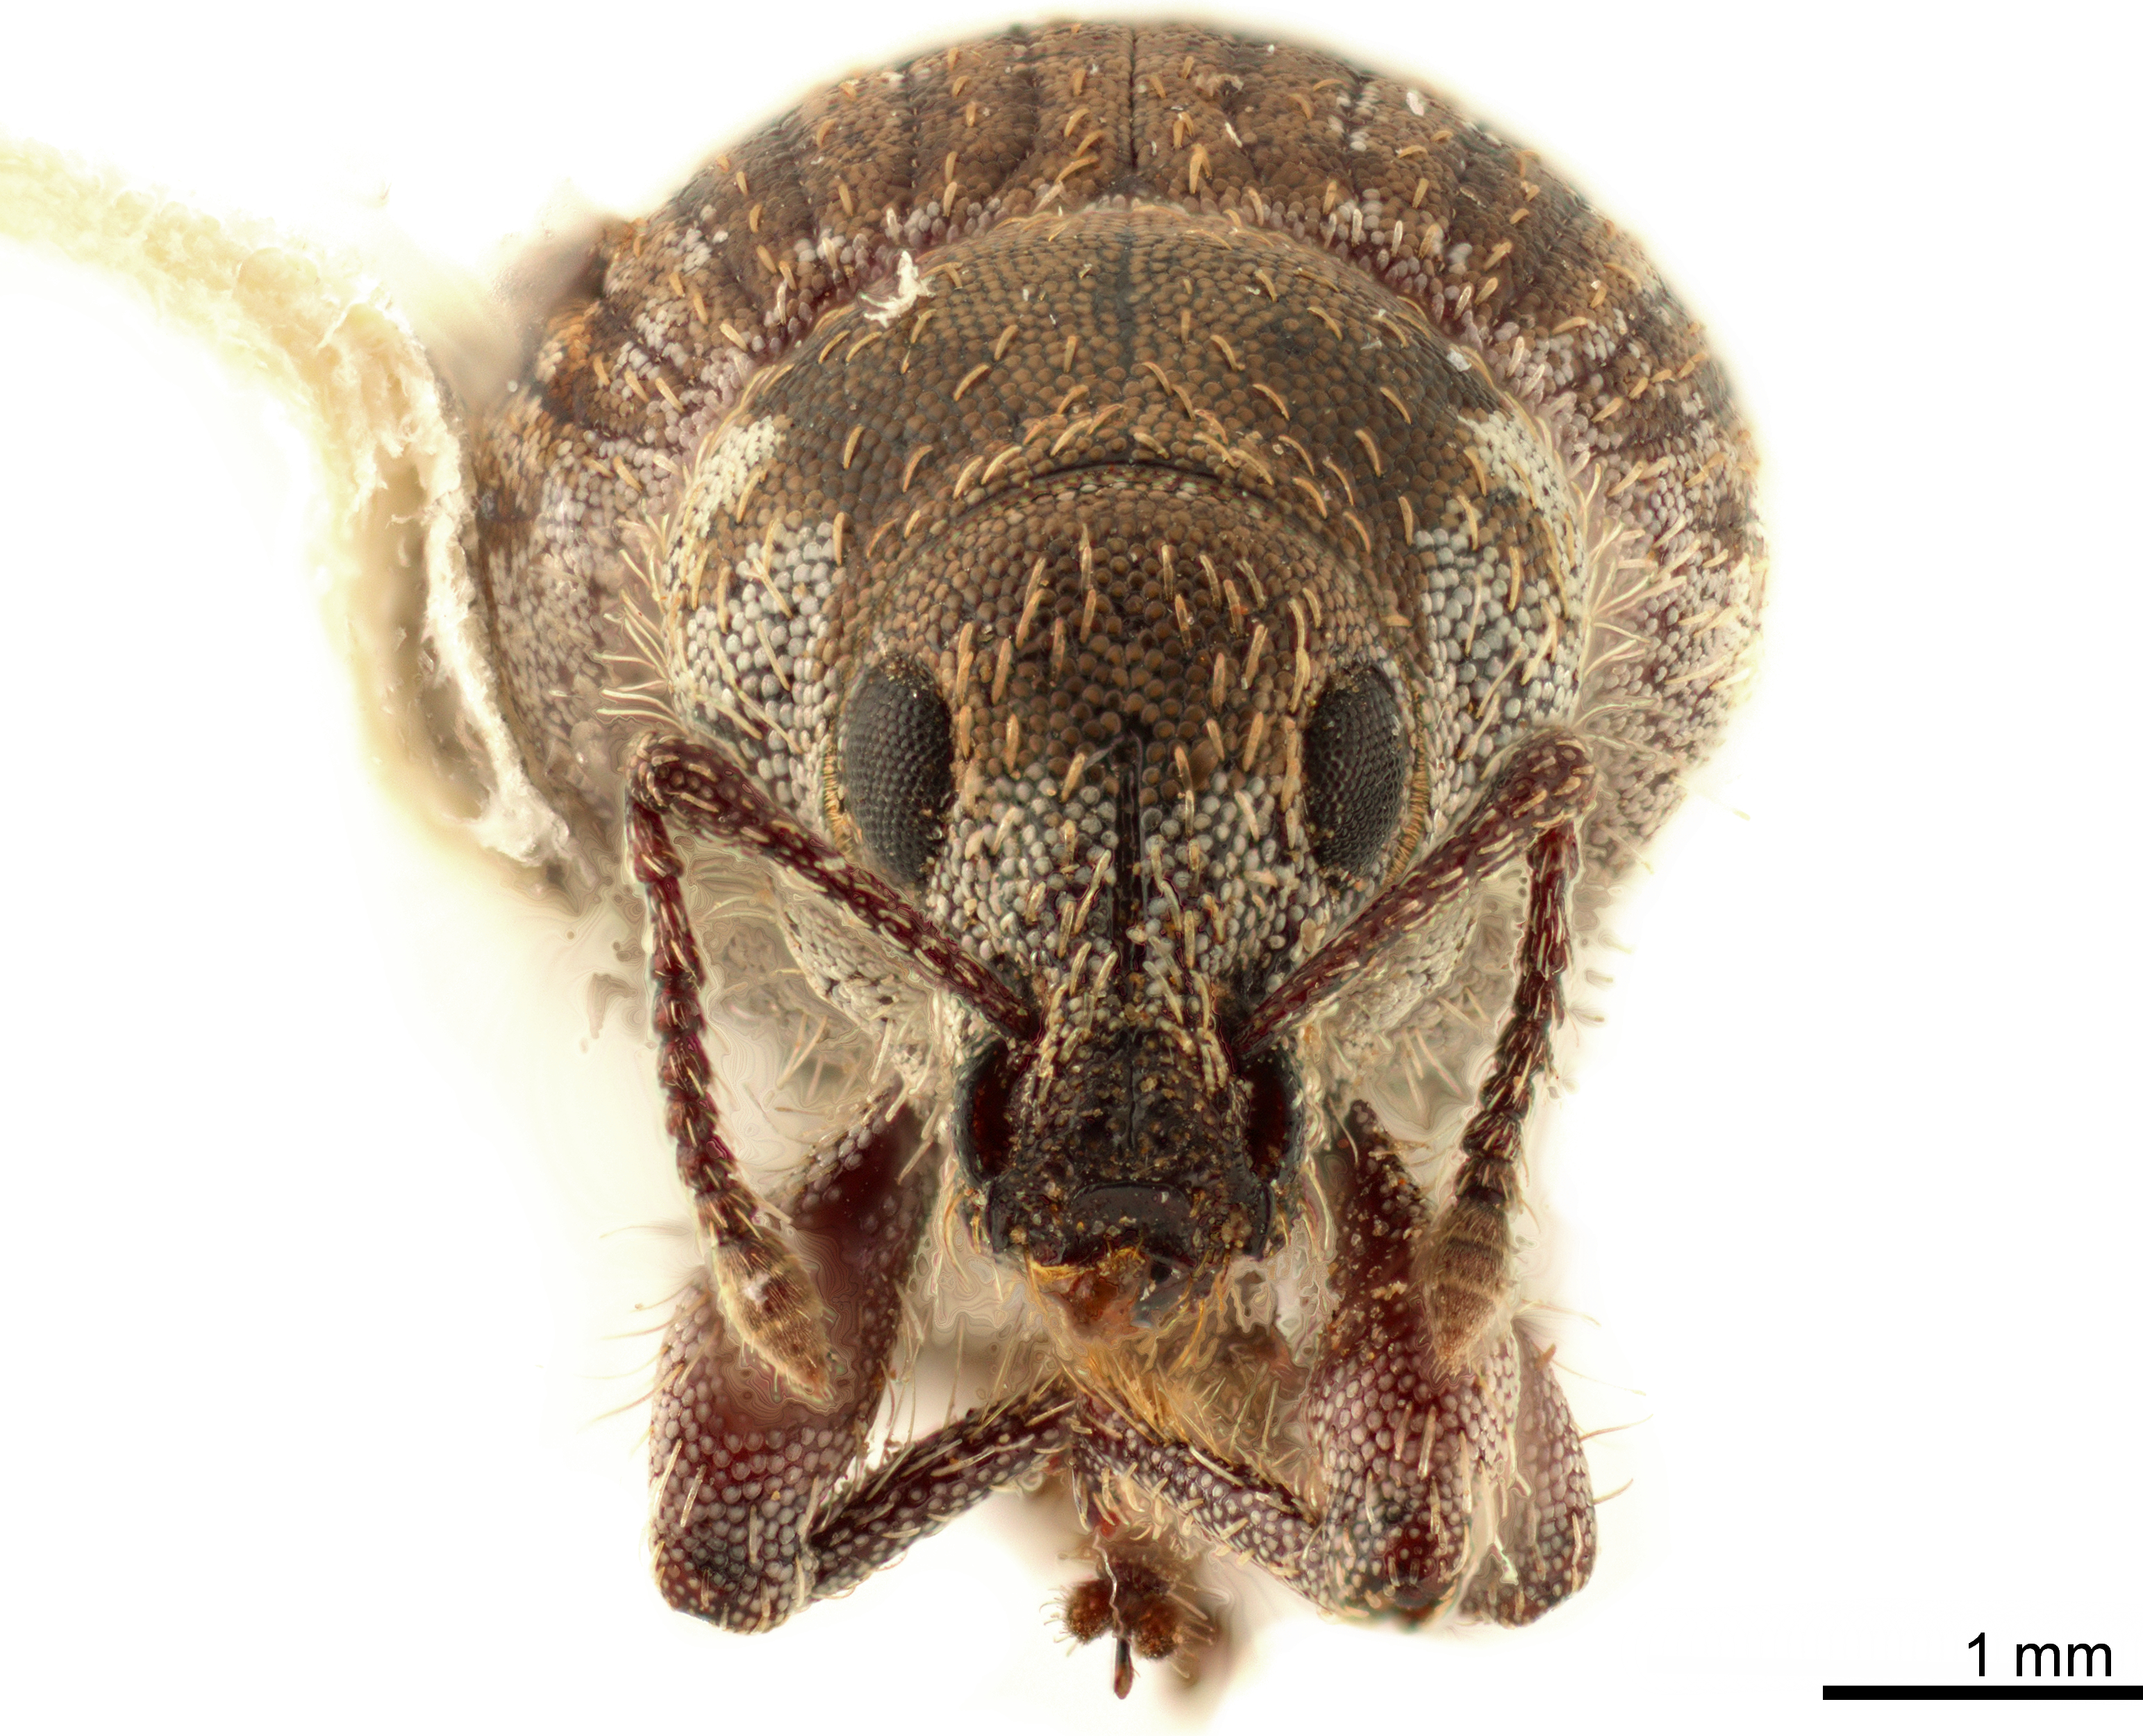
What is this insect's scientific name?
Eremnus cerealis
